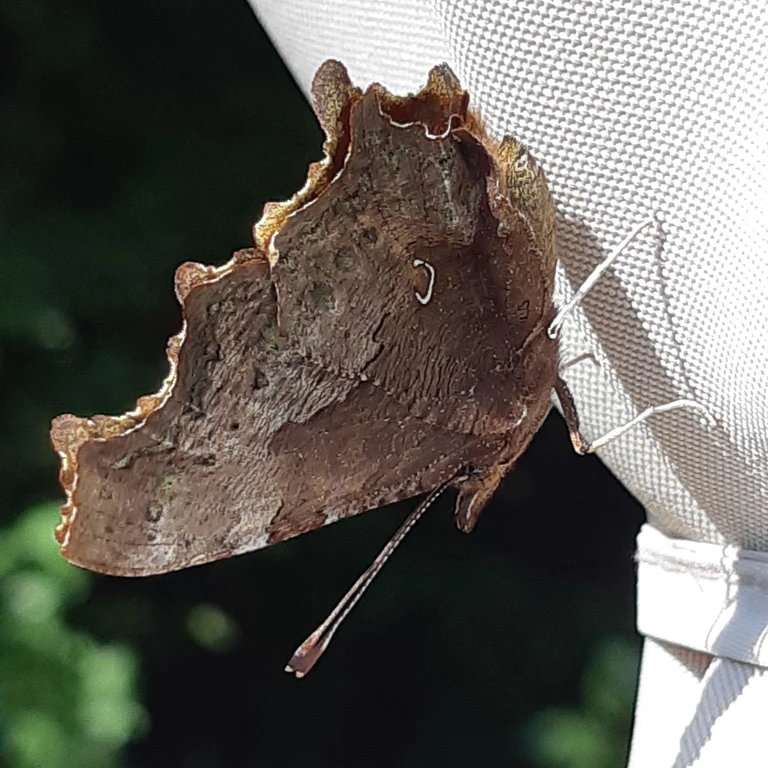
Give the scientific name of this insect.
Polygonia c-album
